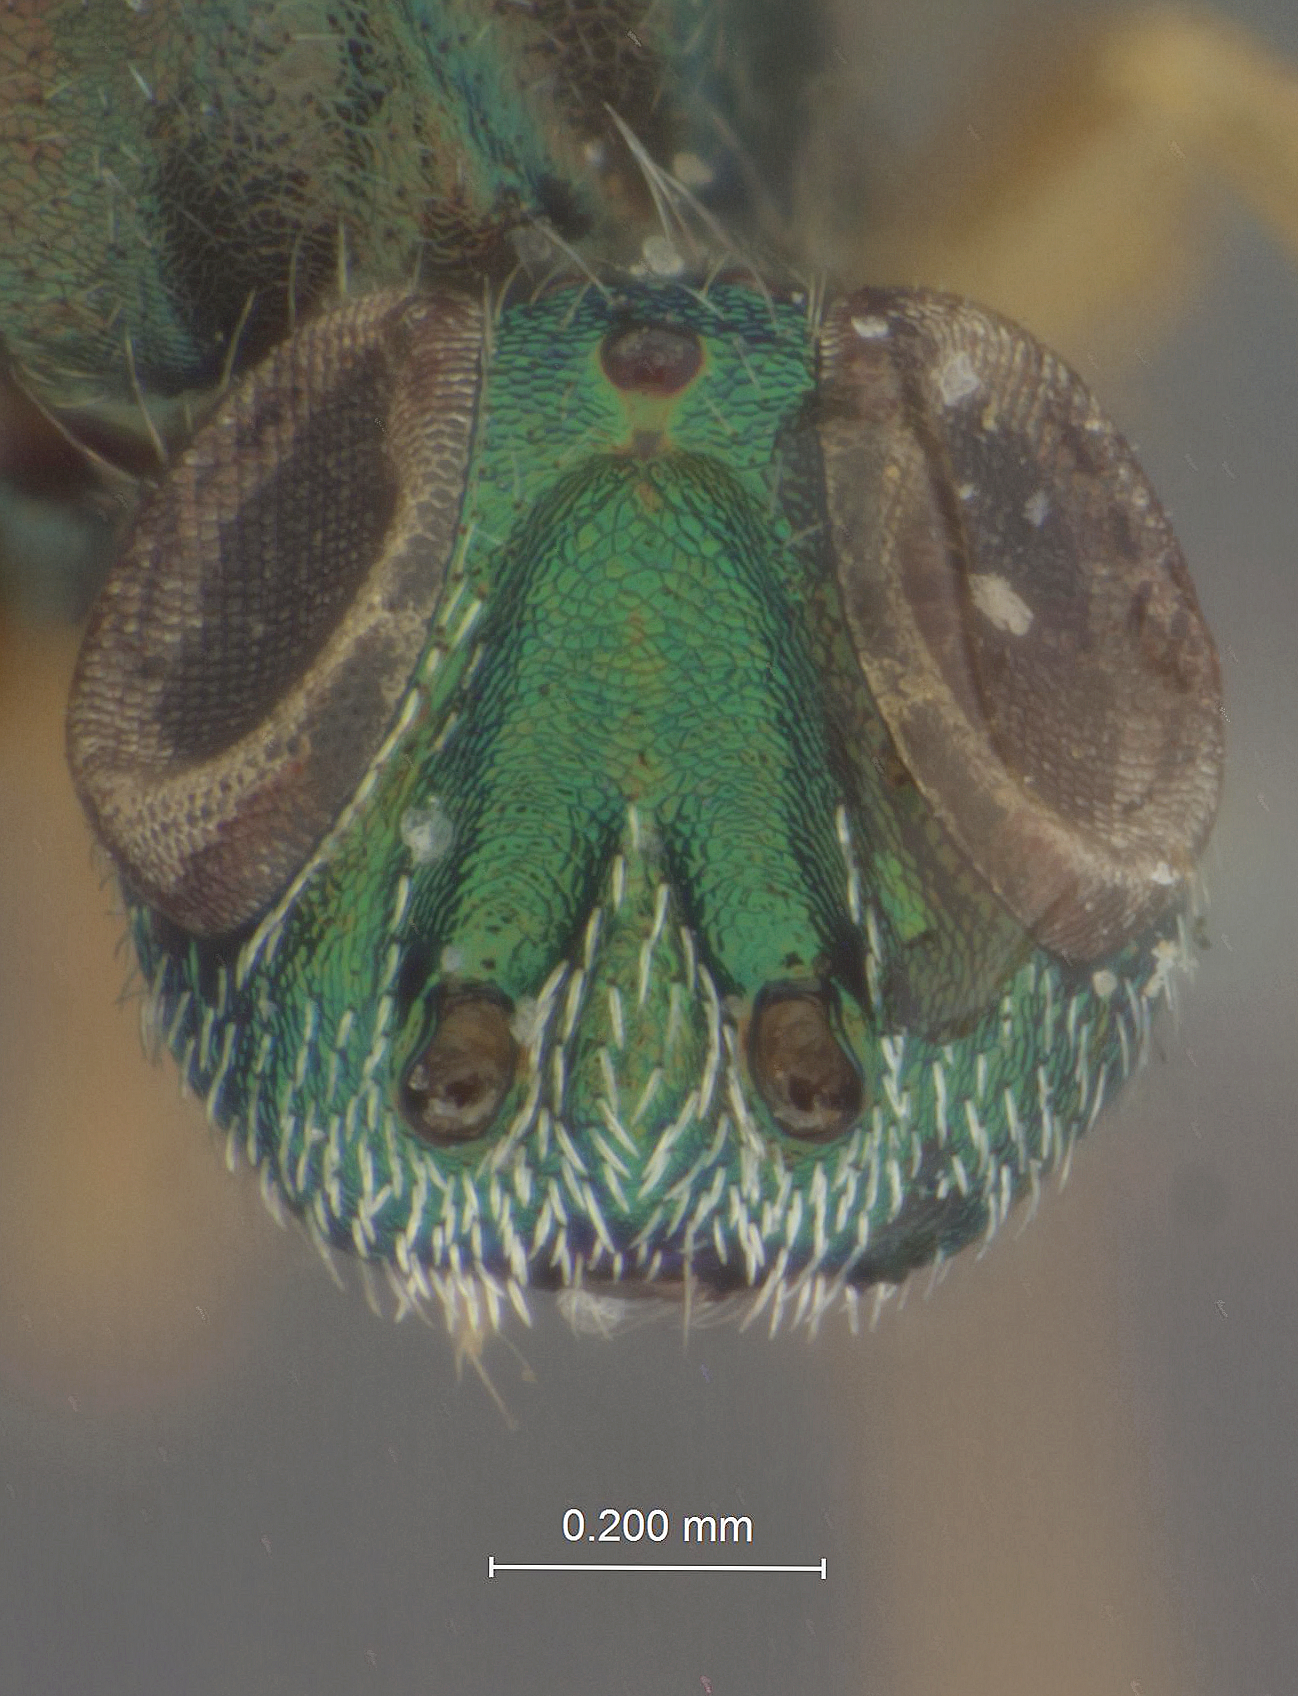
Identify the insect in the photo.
Eupelmus brevicauda
